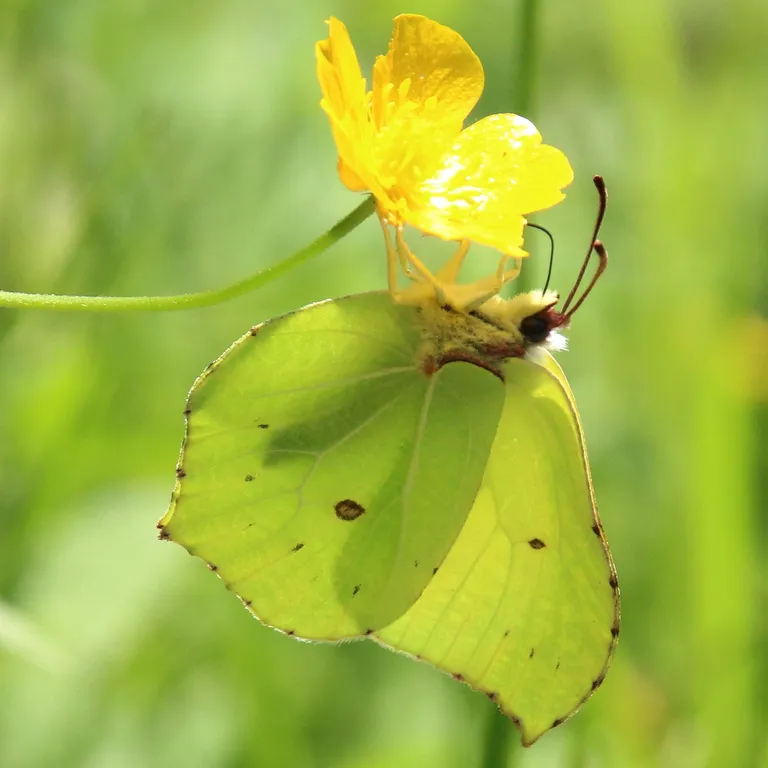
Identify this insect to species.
Gonepteryx rhamni
